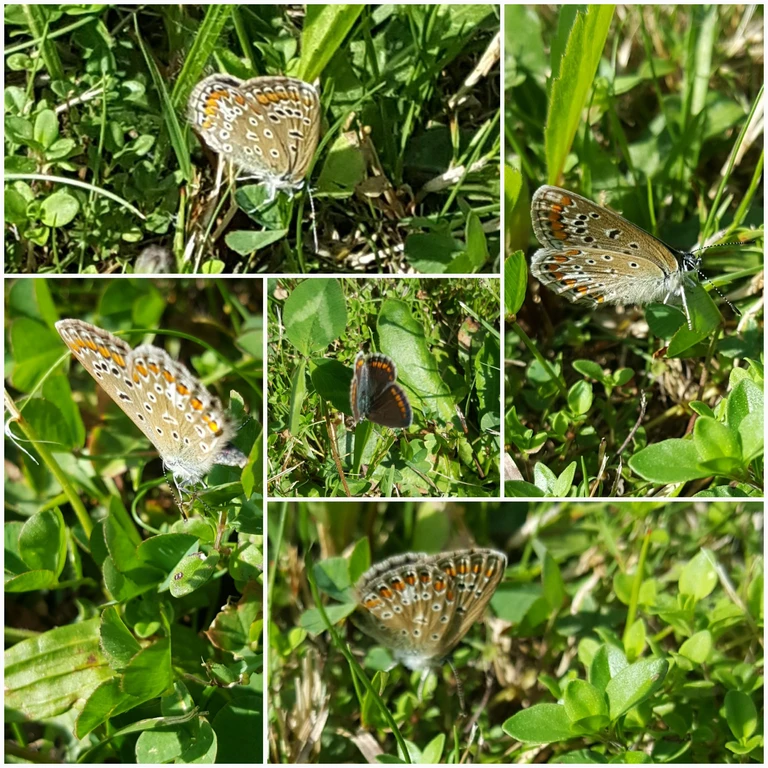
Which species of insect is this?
Polyommatus icarus
